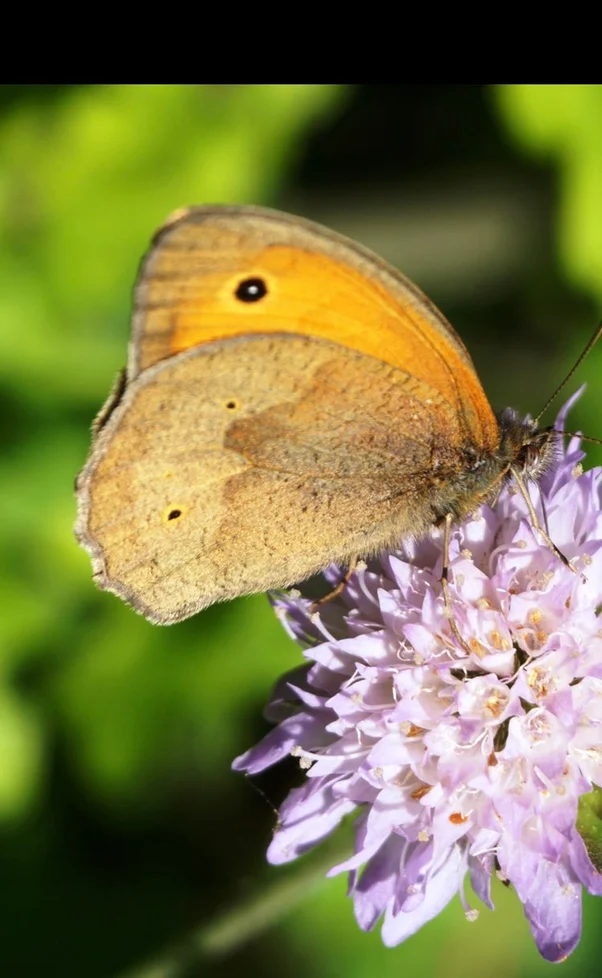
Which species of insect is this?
Maniola jurtina
